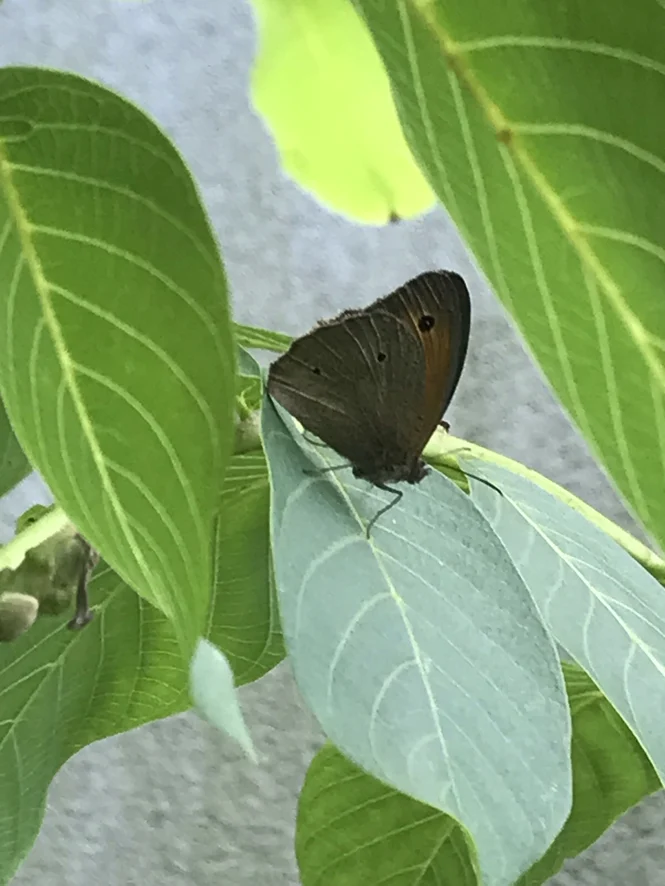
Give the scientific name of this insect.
Maniola jurtina
